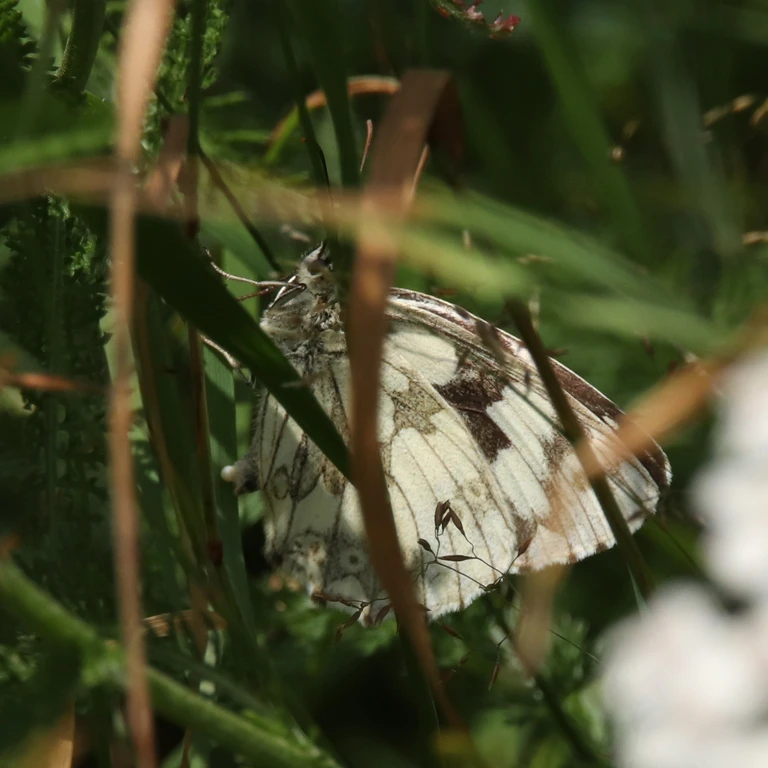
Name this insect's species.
Melanargia galathea
